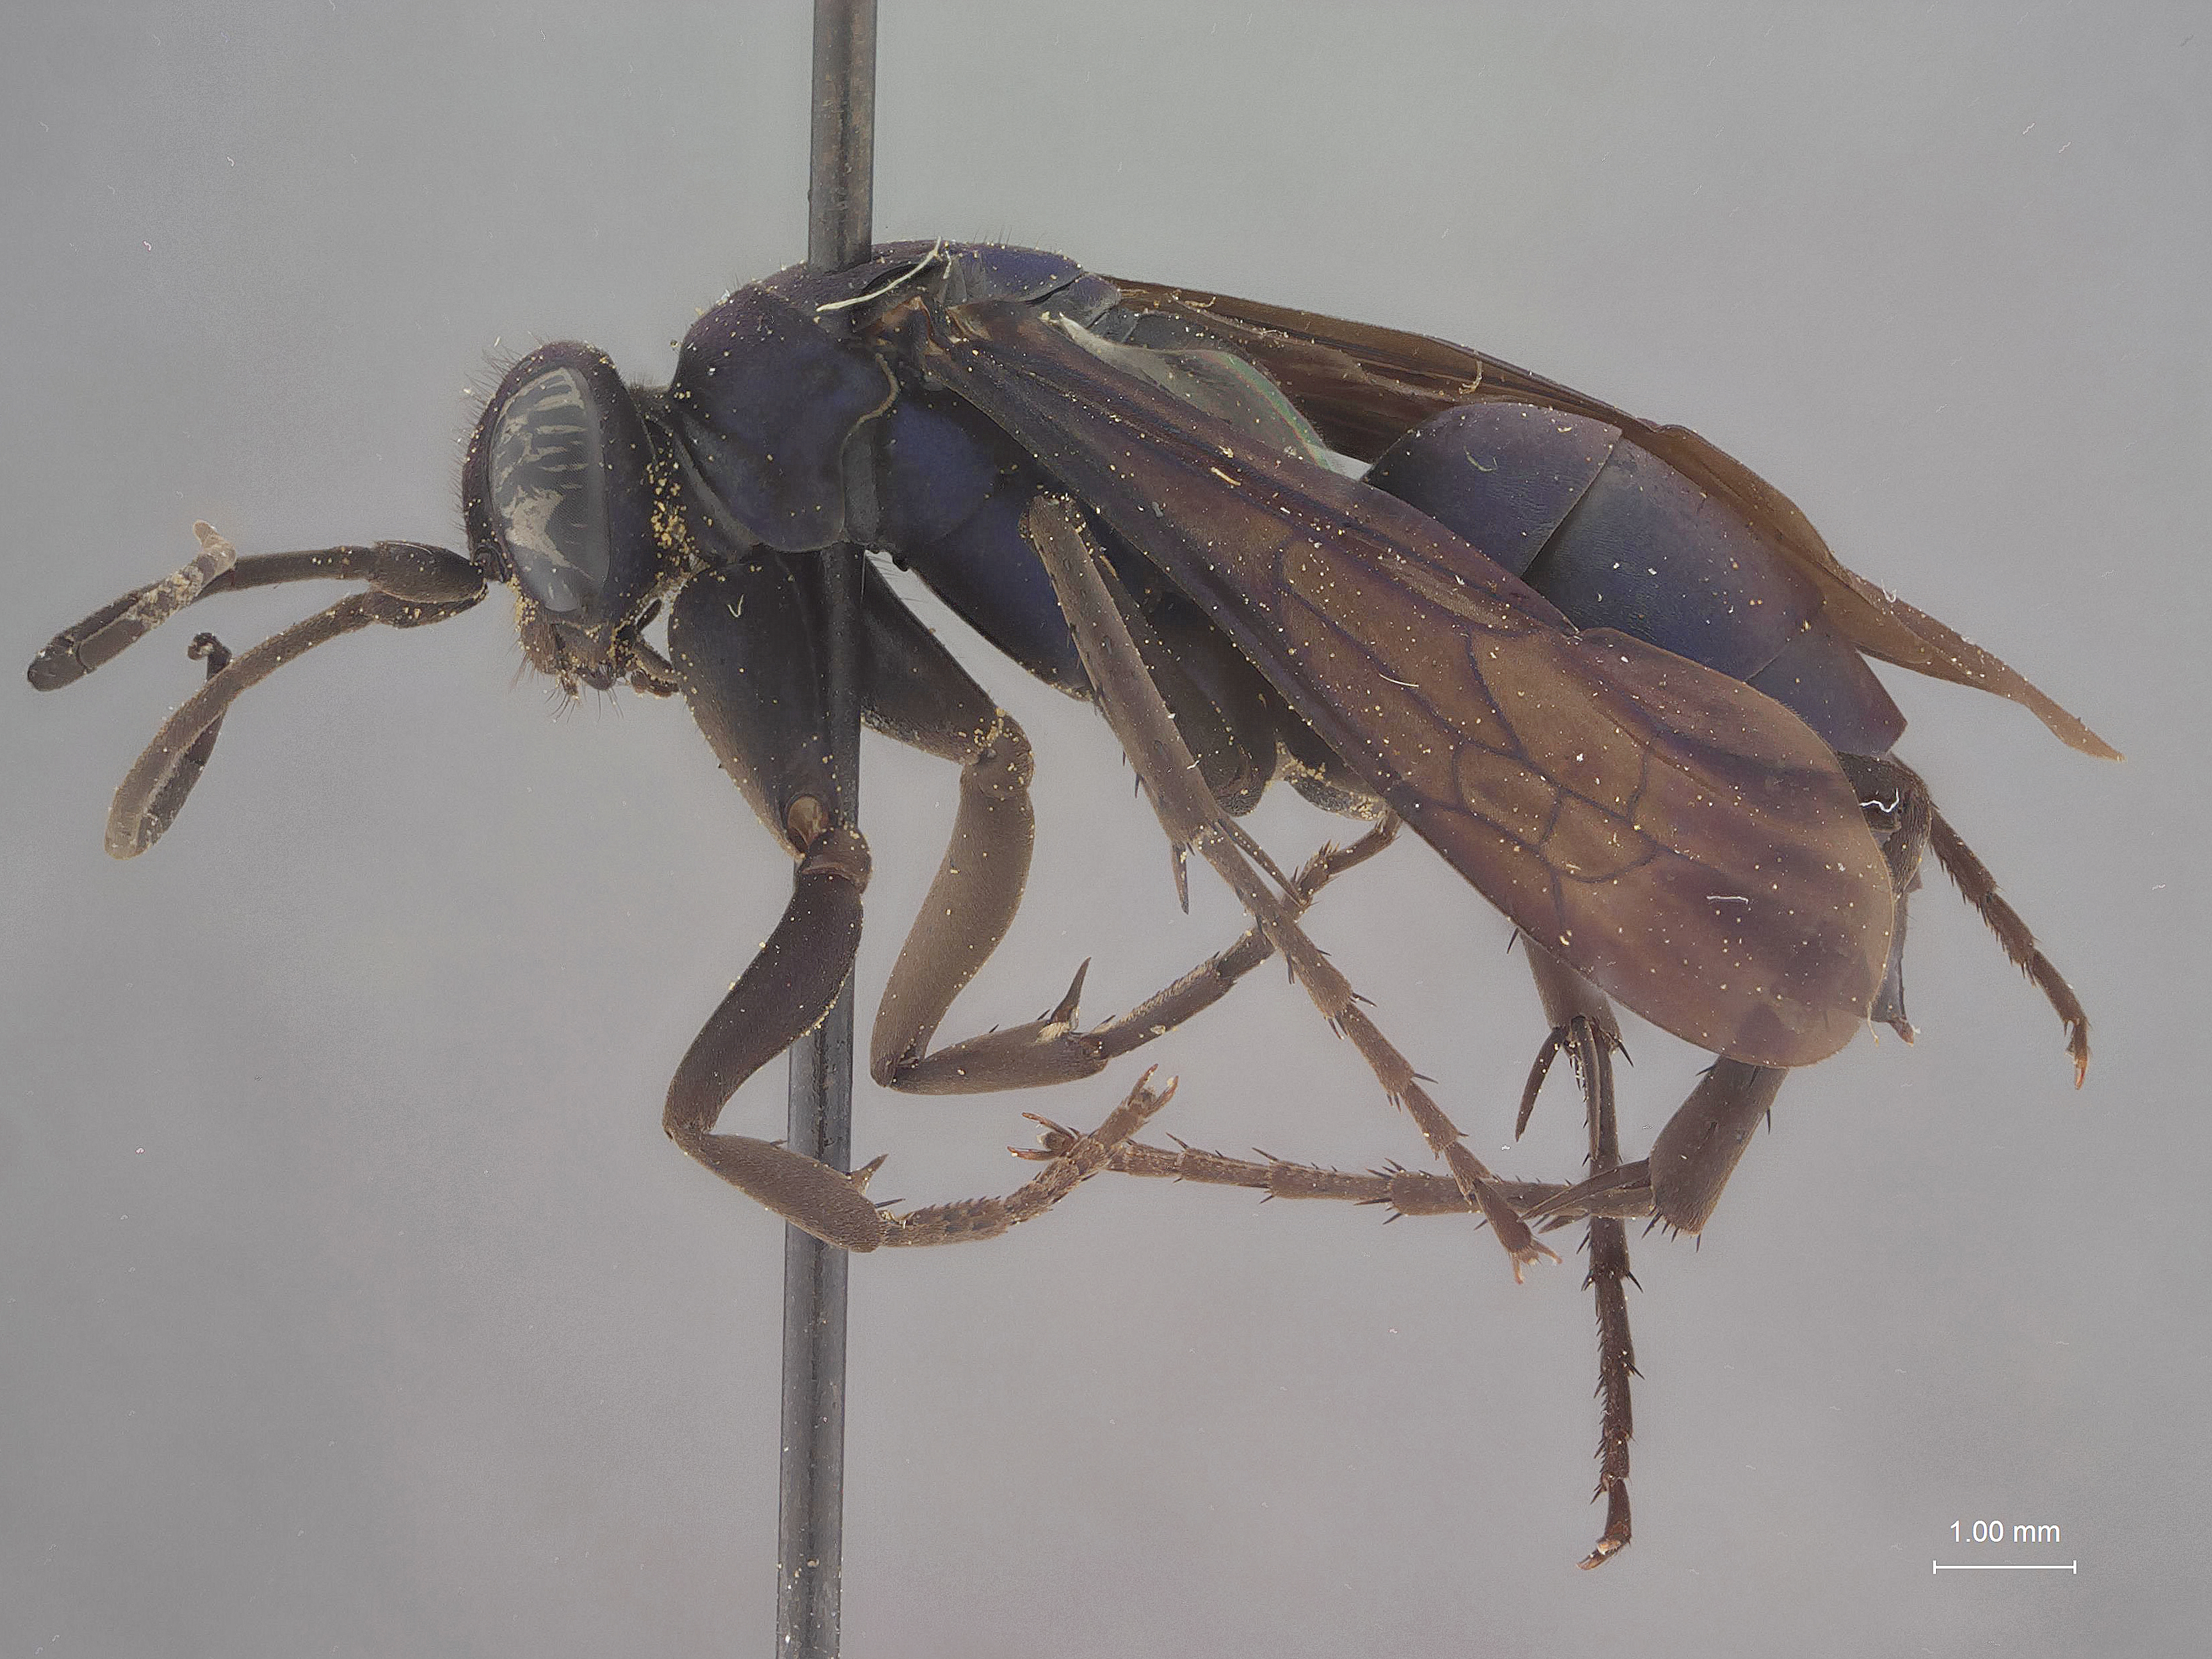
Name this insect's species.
Pompilus tarahumarae
